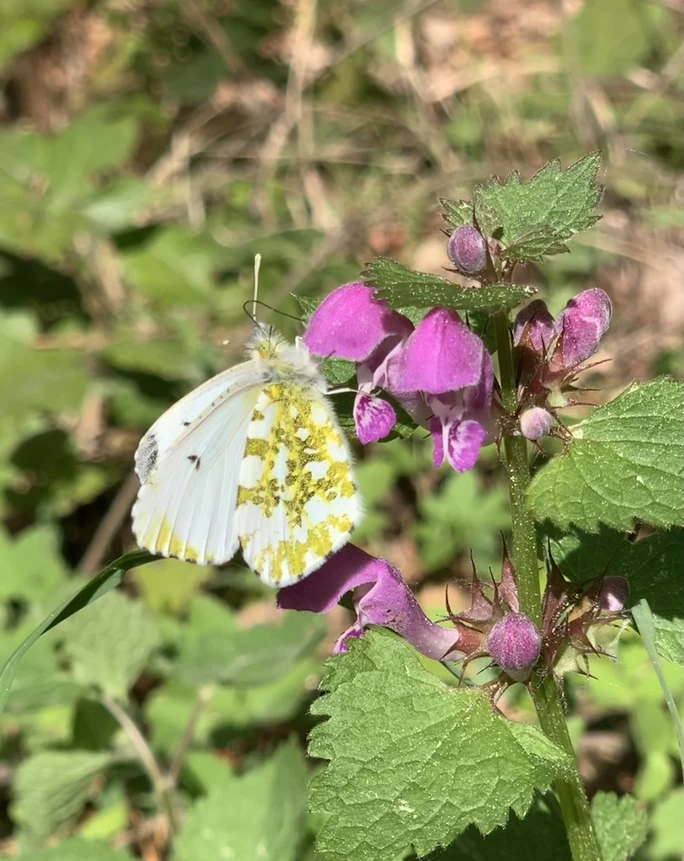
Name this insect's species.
Anthocharis cardamines
